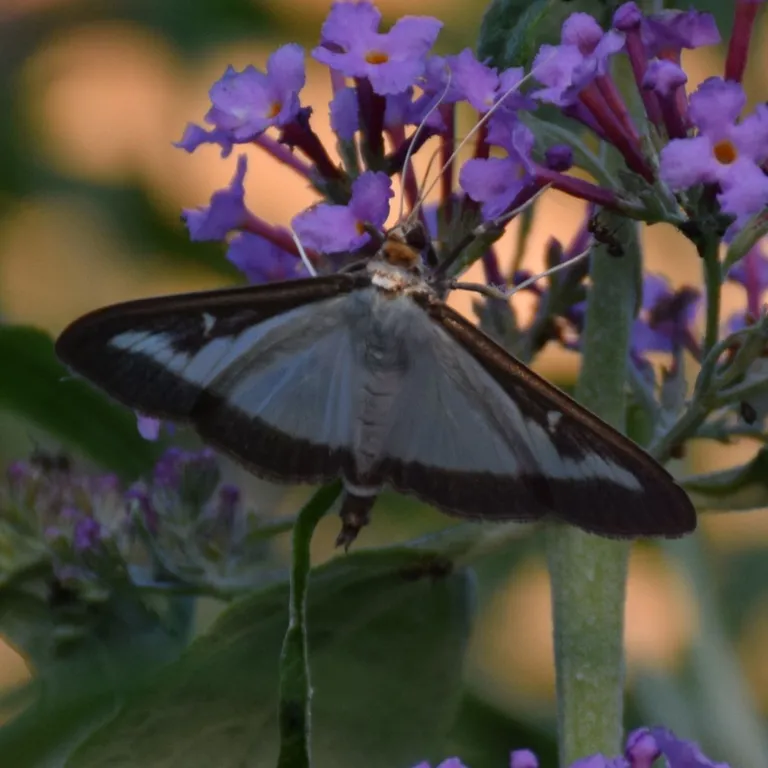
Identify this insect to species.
Cydalima perspectalis
